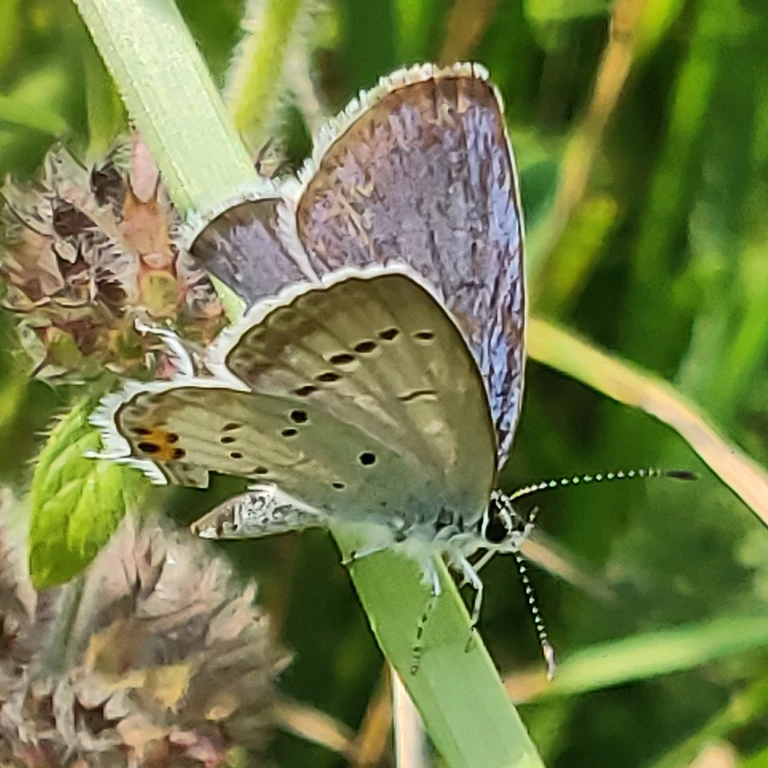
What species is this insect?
Cupido argiades (also Elkalyce argiades)
